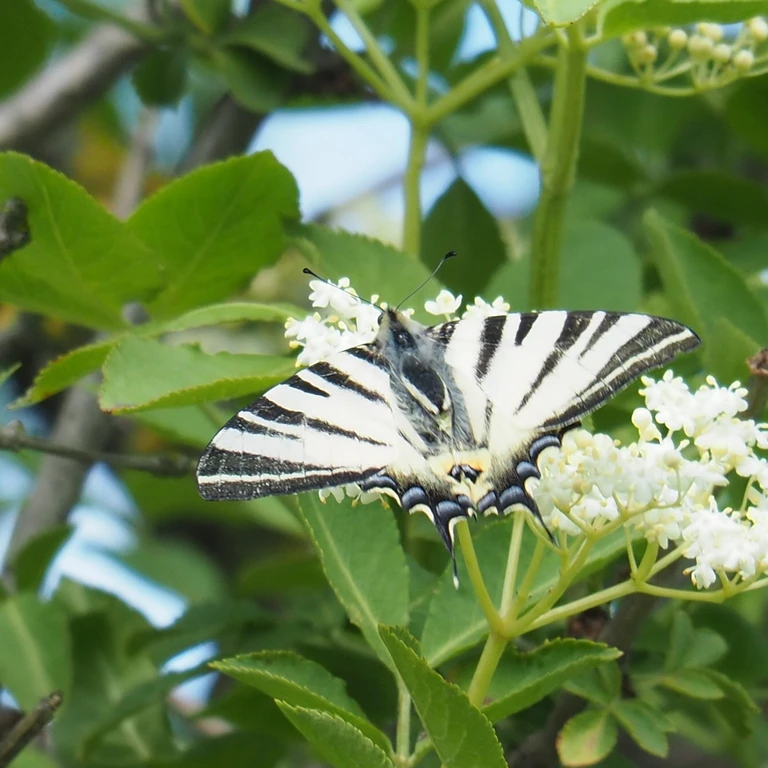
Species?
Iphiclides podalirius
